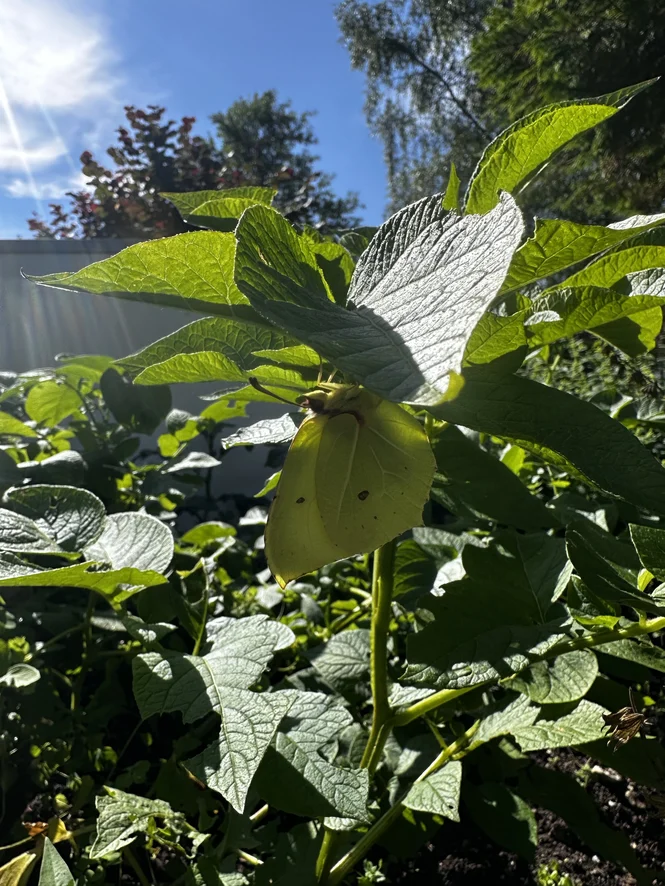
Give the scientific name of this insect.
Gonepteryx rhamni
